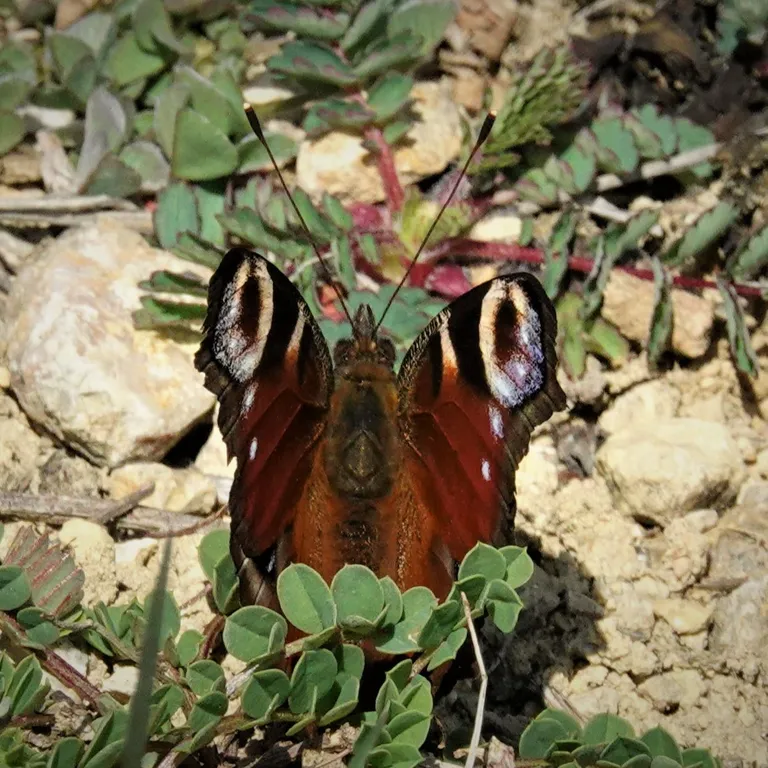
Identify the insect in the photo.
Aglais io
